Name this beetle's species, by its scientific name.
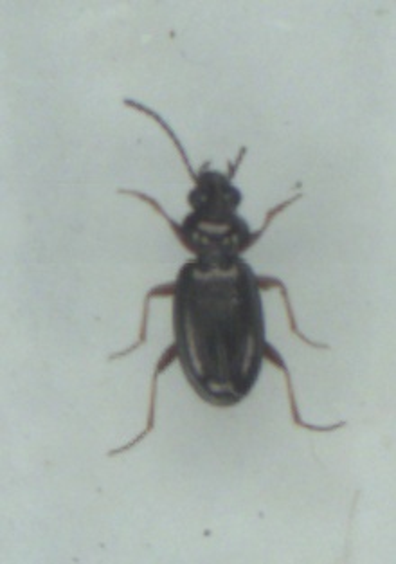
Bembidion lampros
